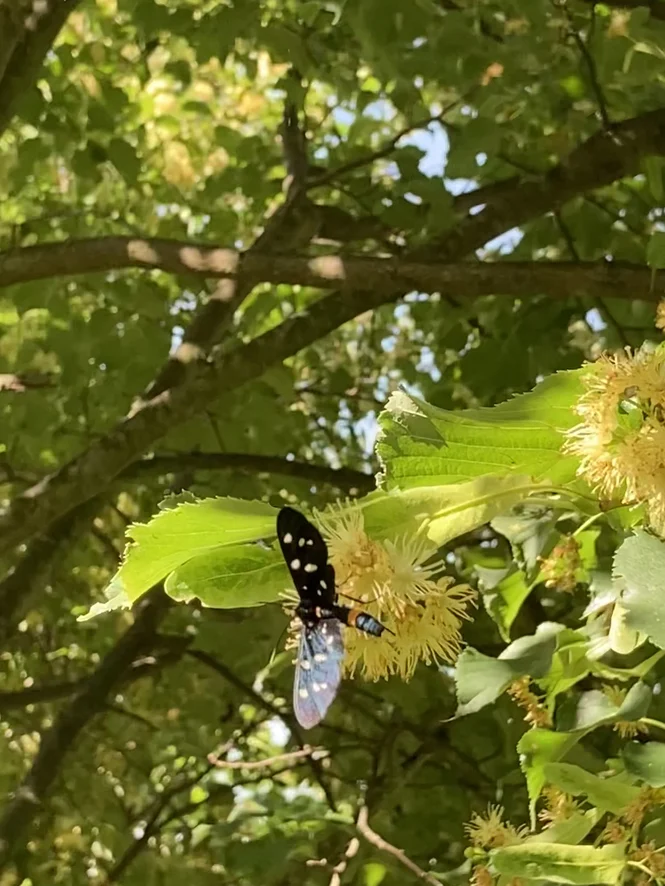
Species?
Amata phegea
